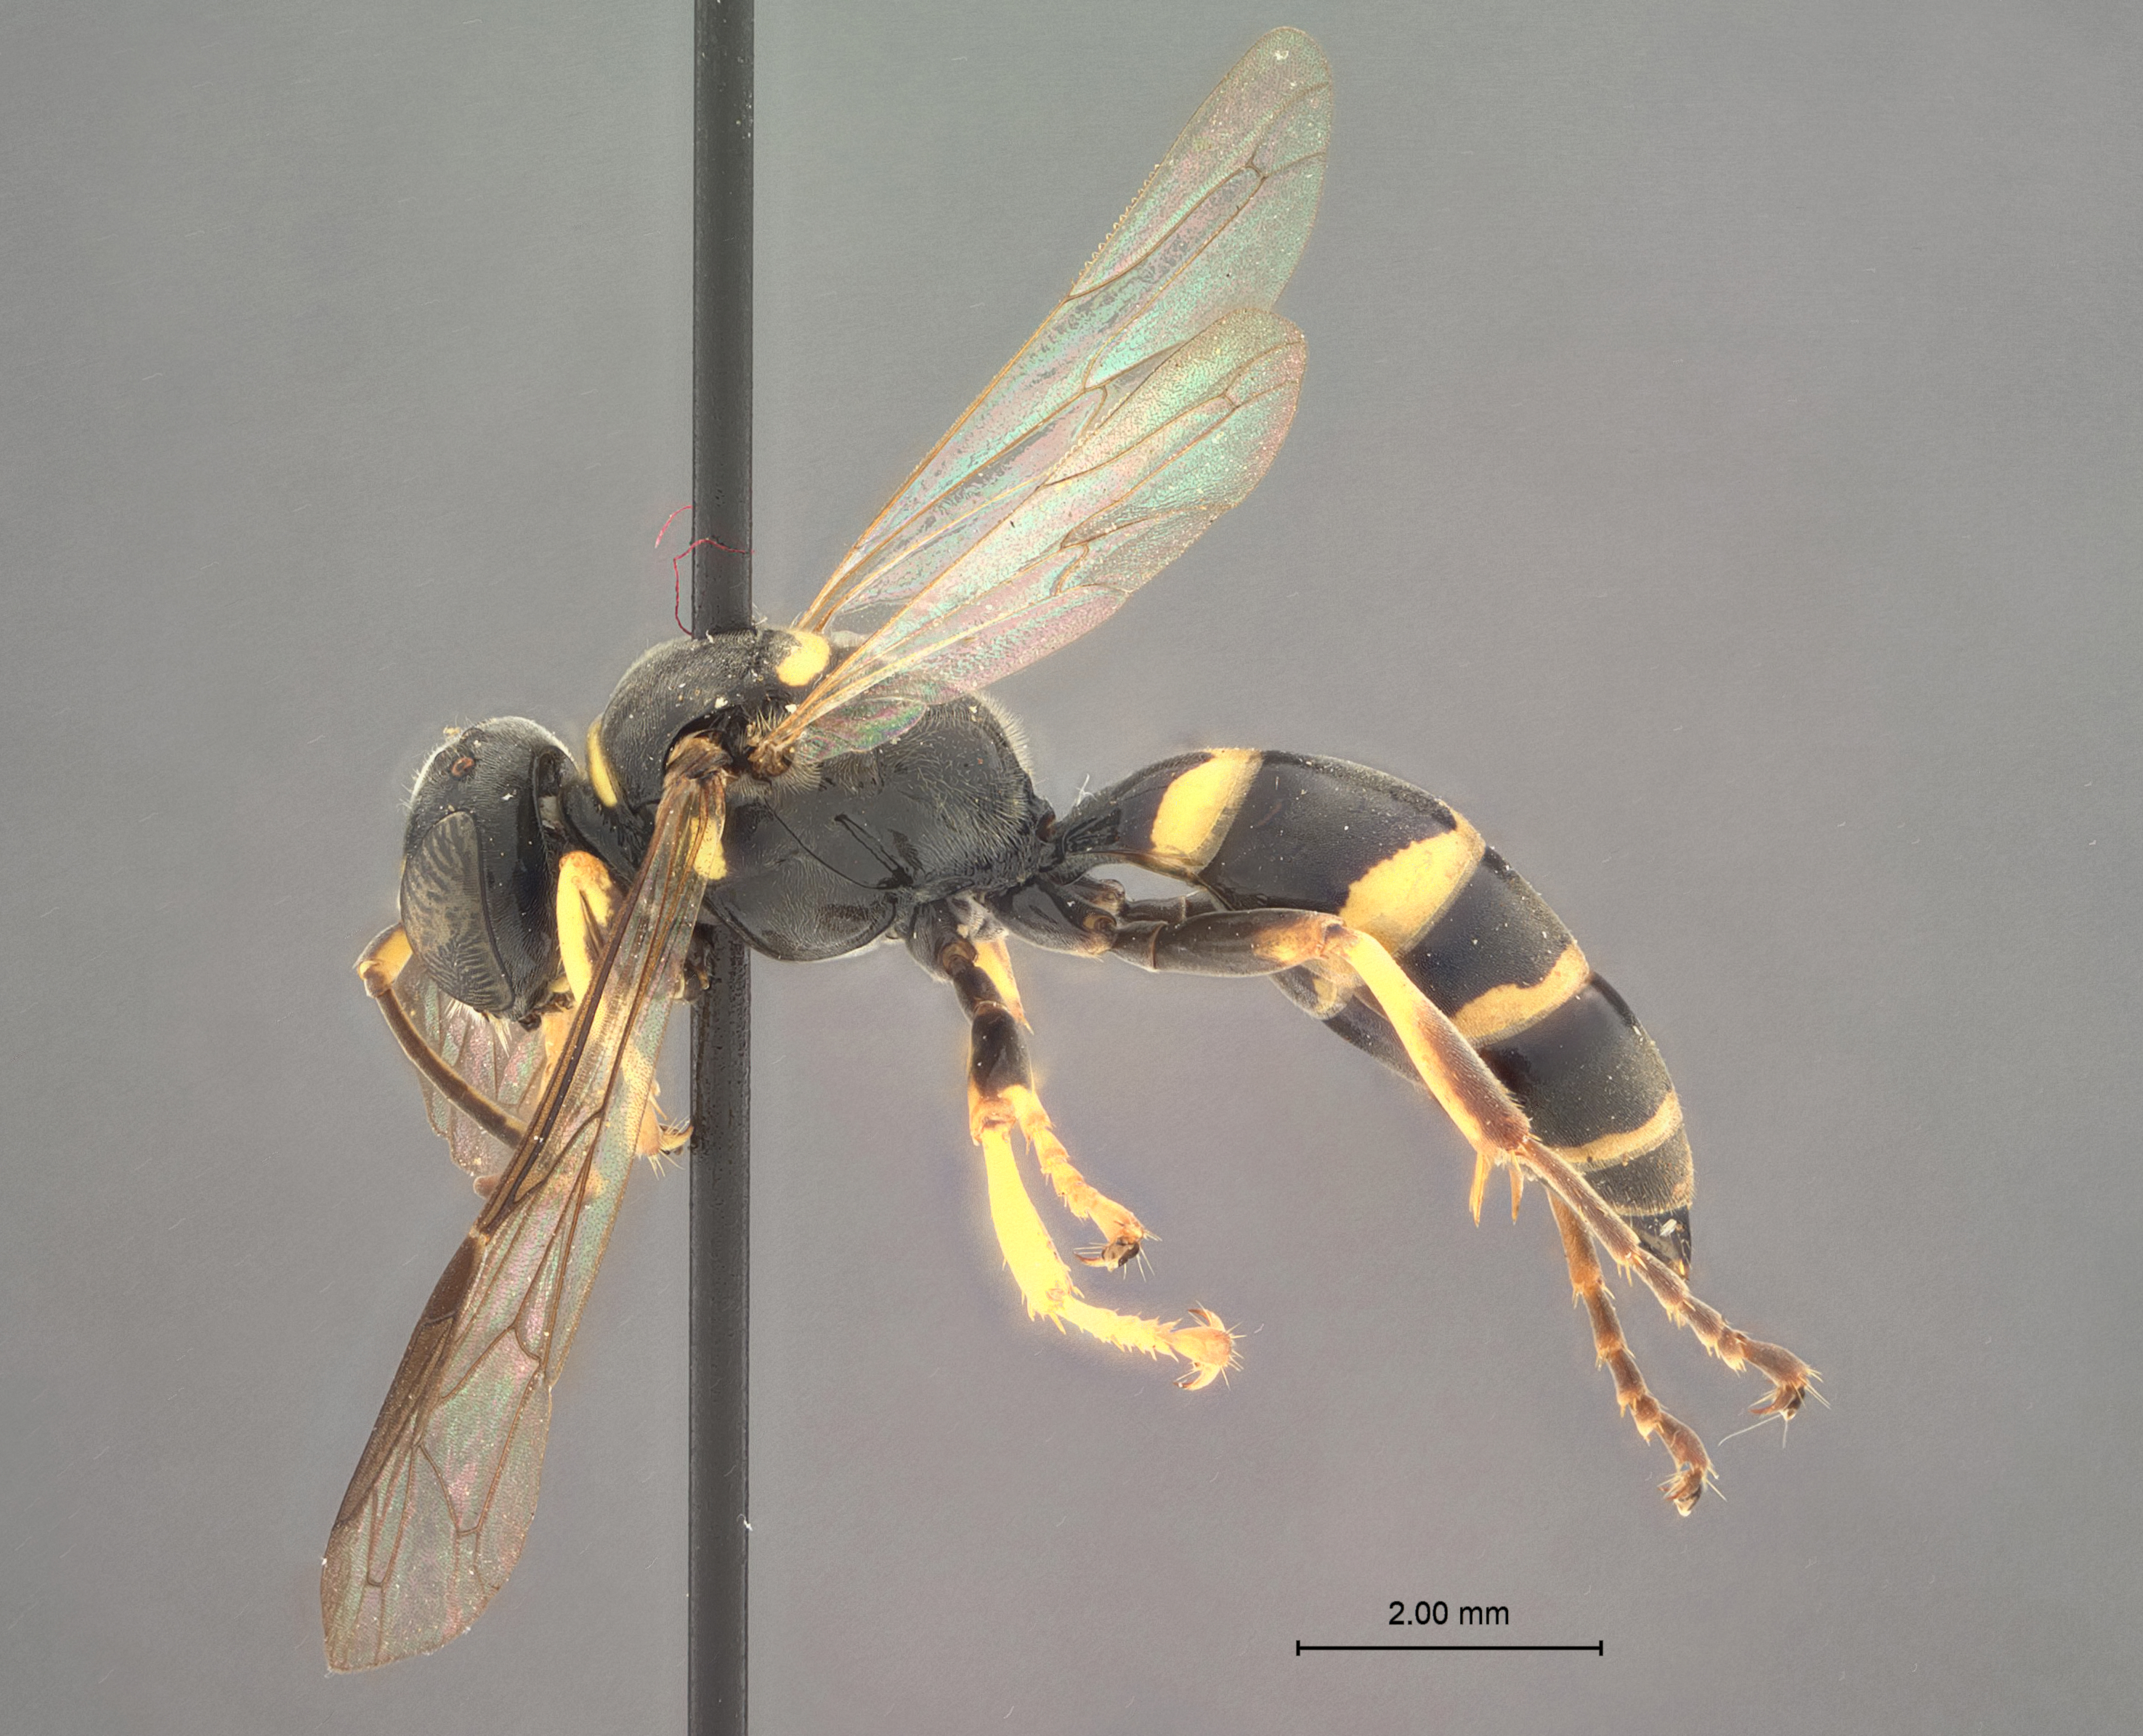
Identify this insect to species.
Gorytes mcateii
